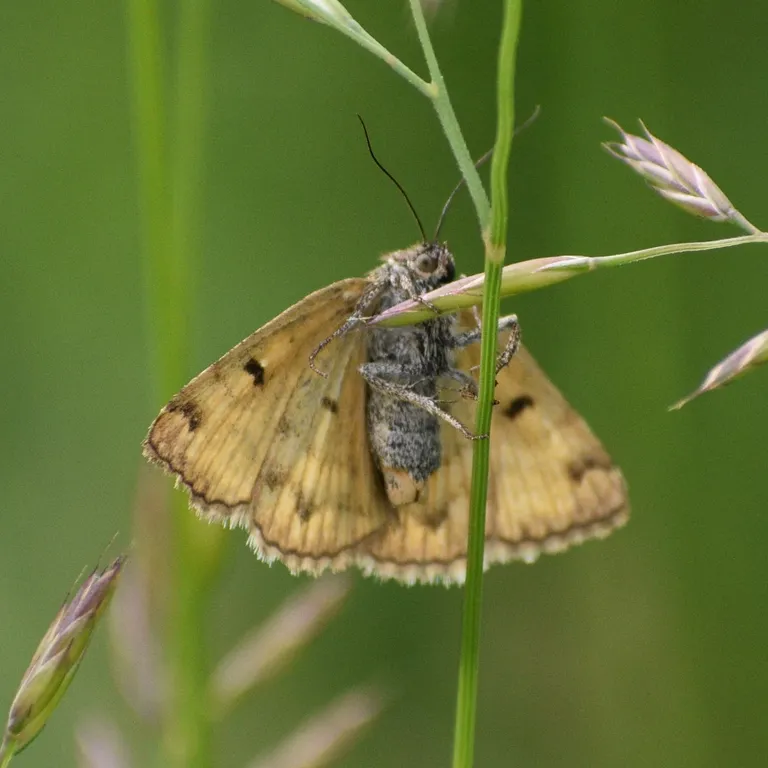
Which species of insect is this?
Euclidia glyphica
